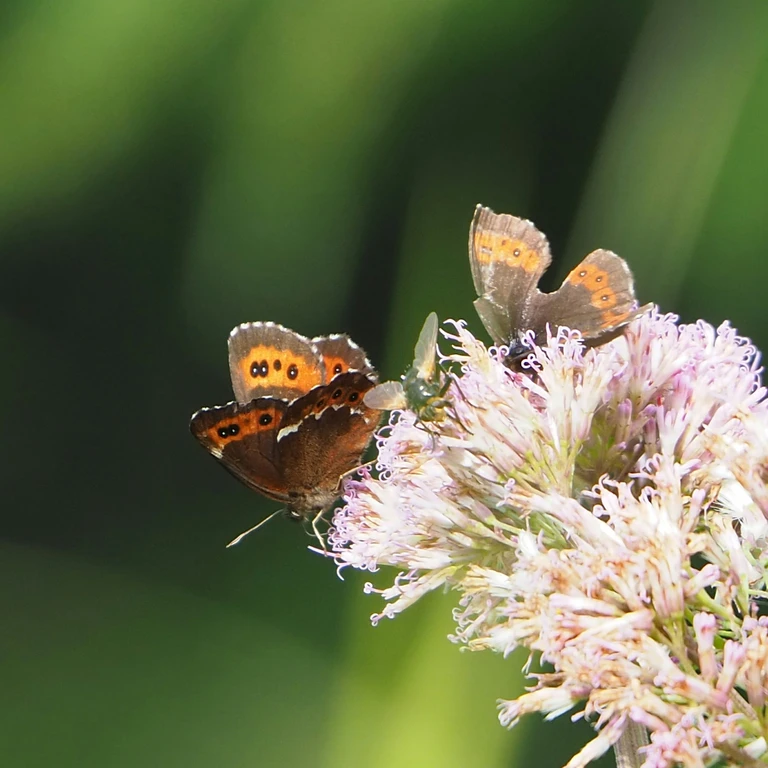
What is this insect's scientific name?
Erebia ligea
